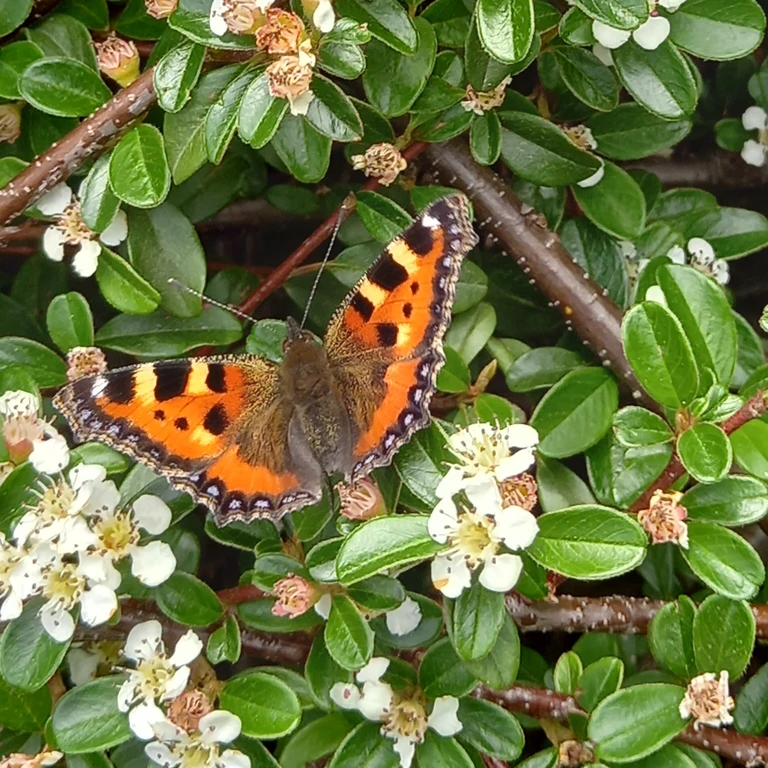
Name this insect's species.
Aglais urticae
